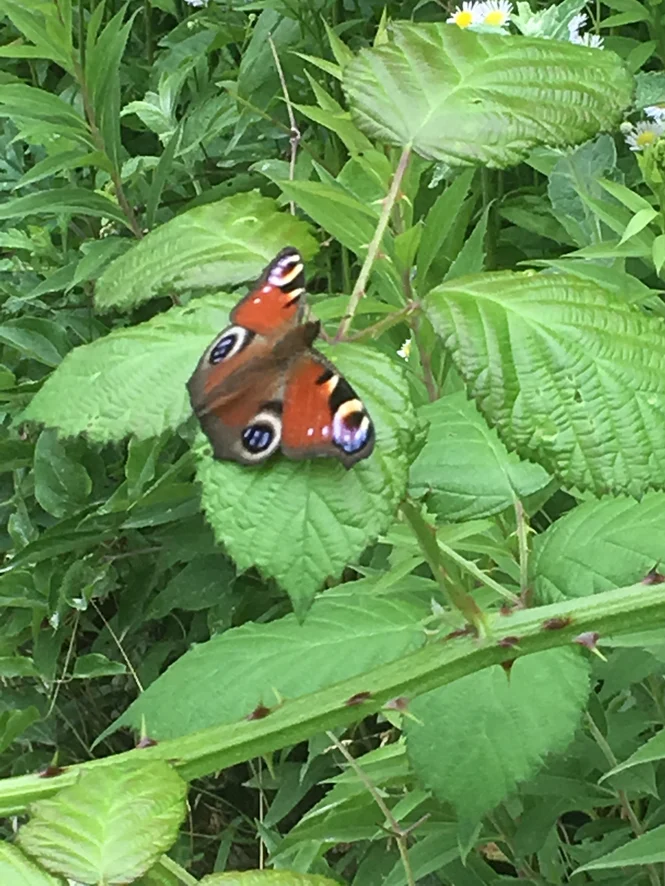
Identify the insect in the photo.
Aglais io
